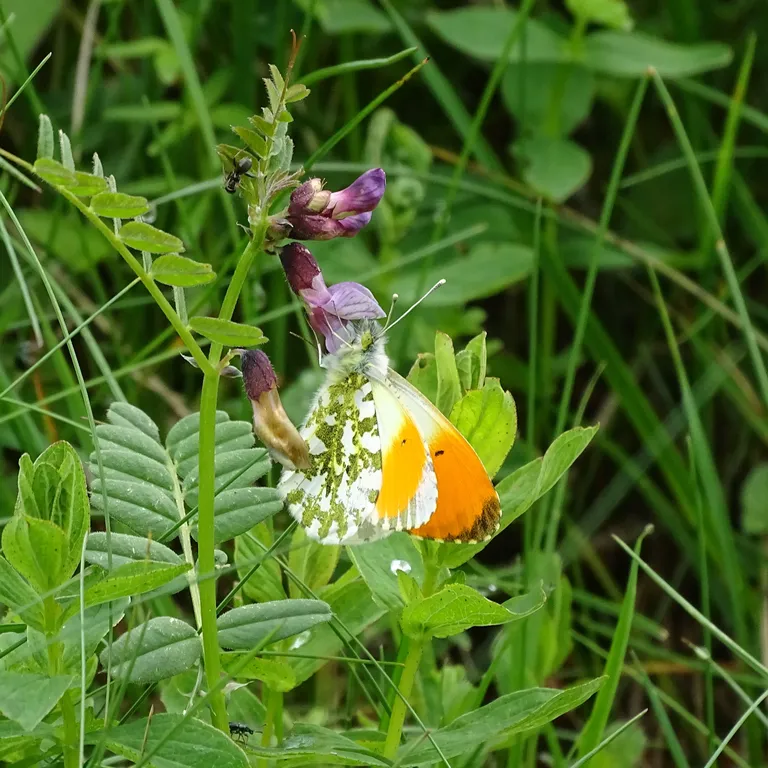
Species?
Anthocharis cardamines
